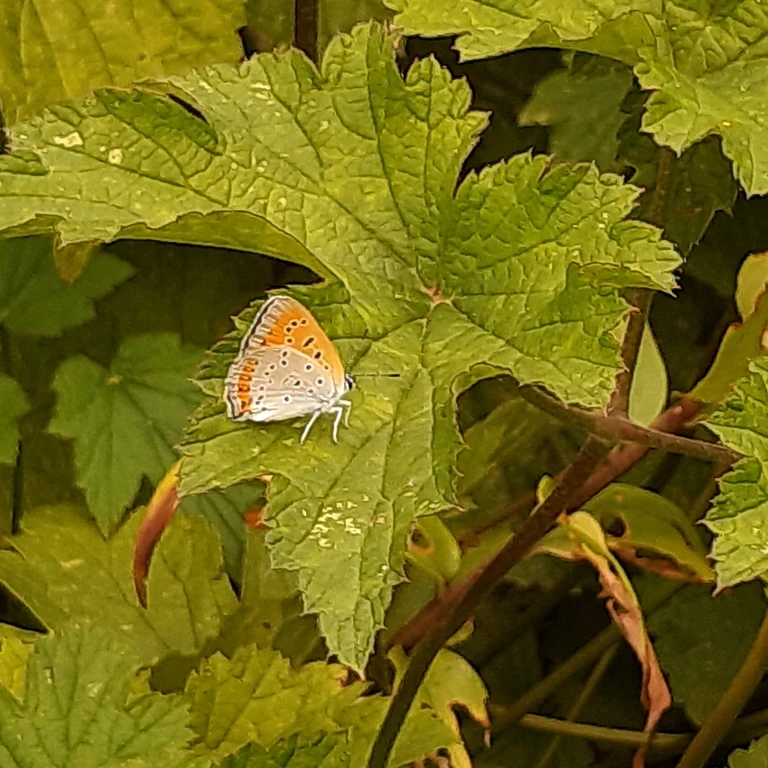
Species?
Lycaena dispar
